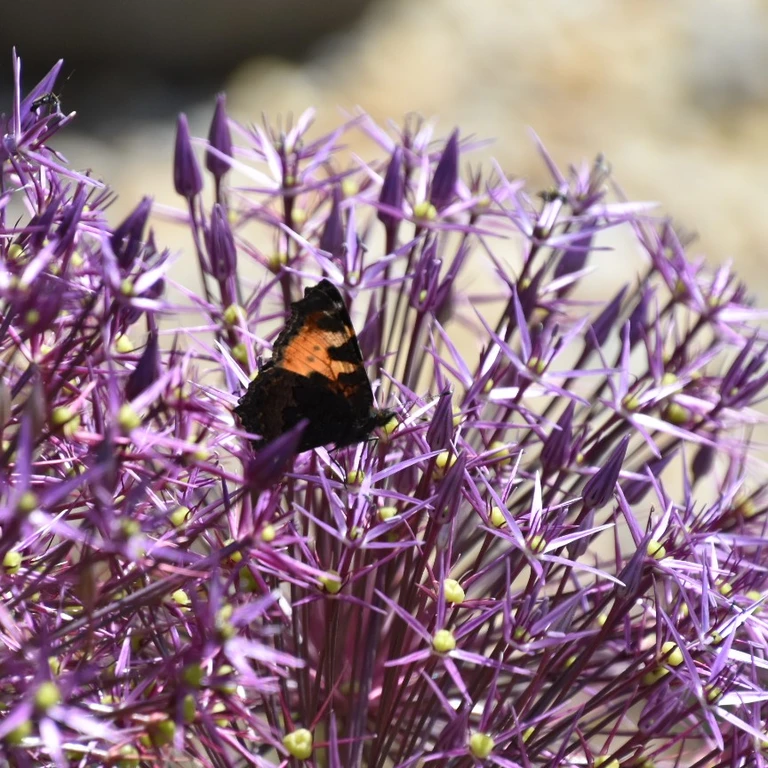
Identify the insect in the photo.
Aglais urticae
